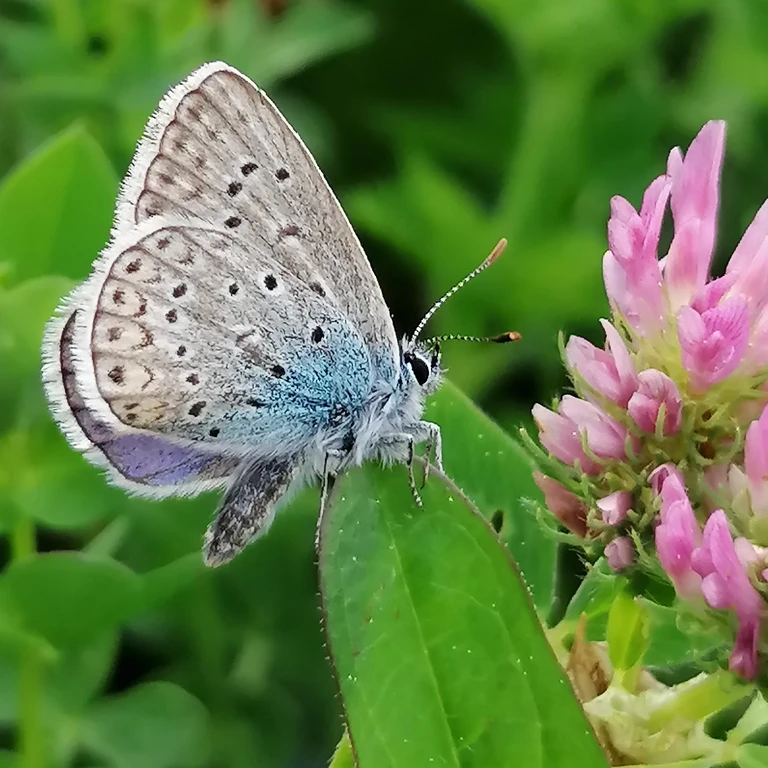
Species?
Polyommatus icarus
